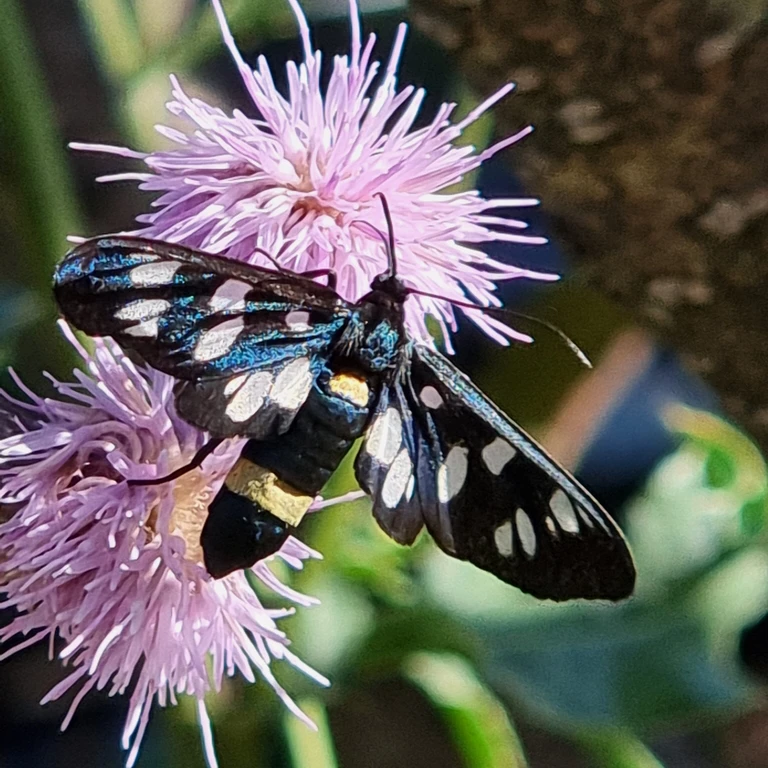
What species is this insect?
Amata phegea
